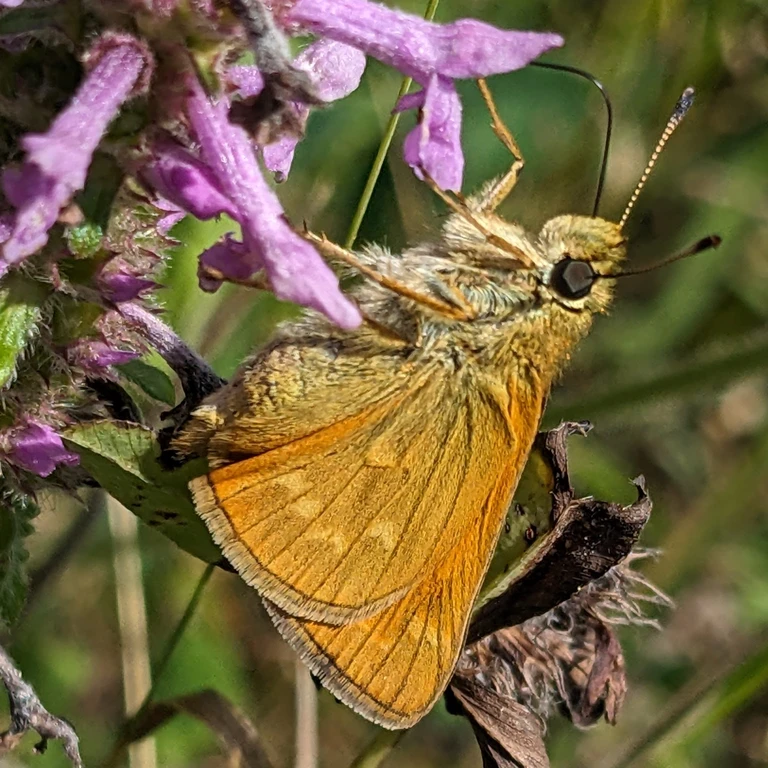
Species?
Ochlodes sylvanus (also Ochlodes venata)
